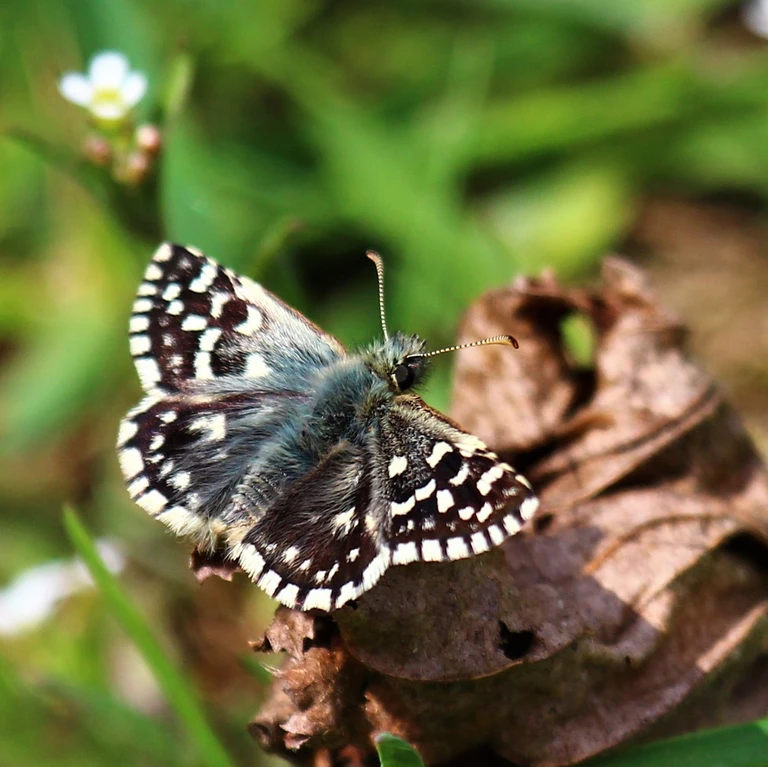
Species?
Pyrgus malvae
